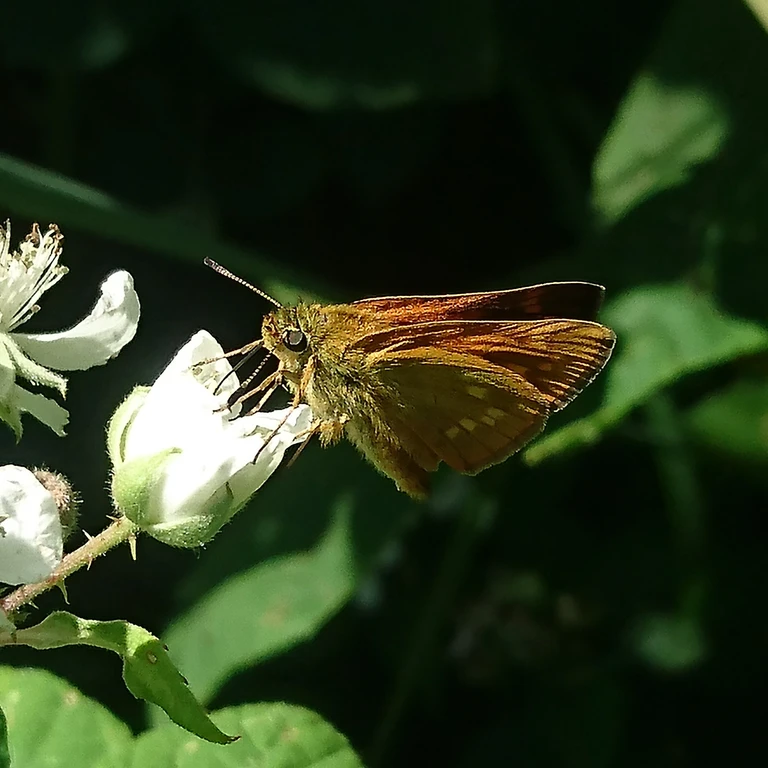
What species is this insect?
Ochlodes sylvanus (also Ochlodes venata)
